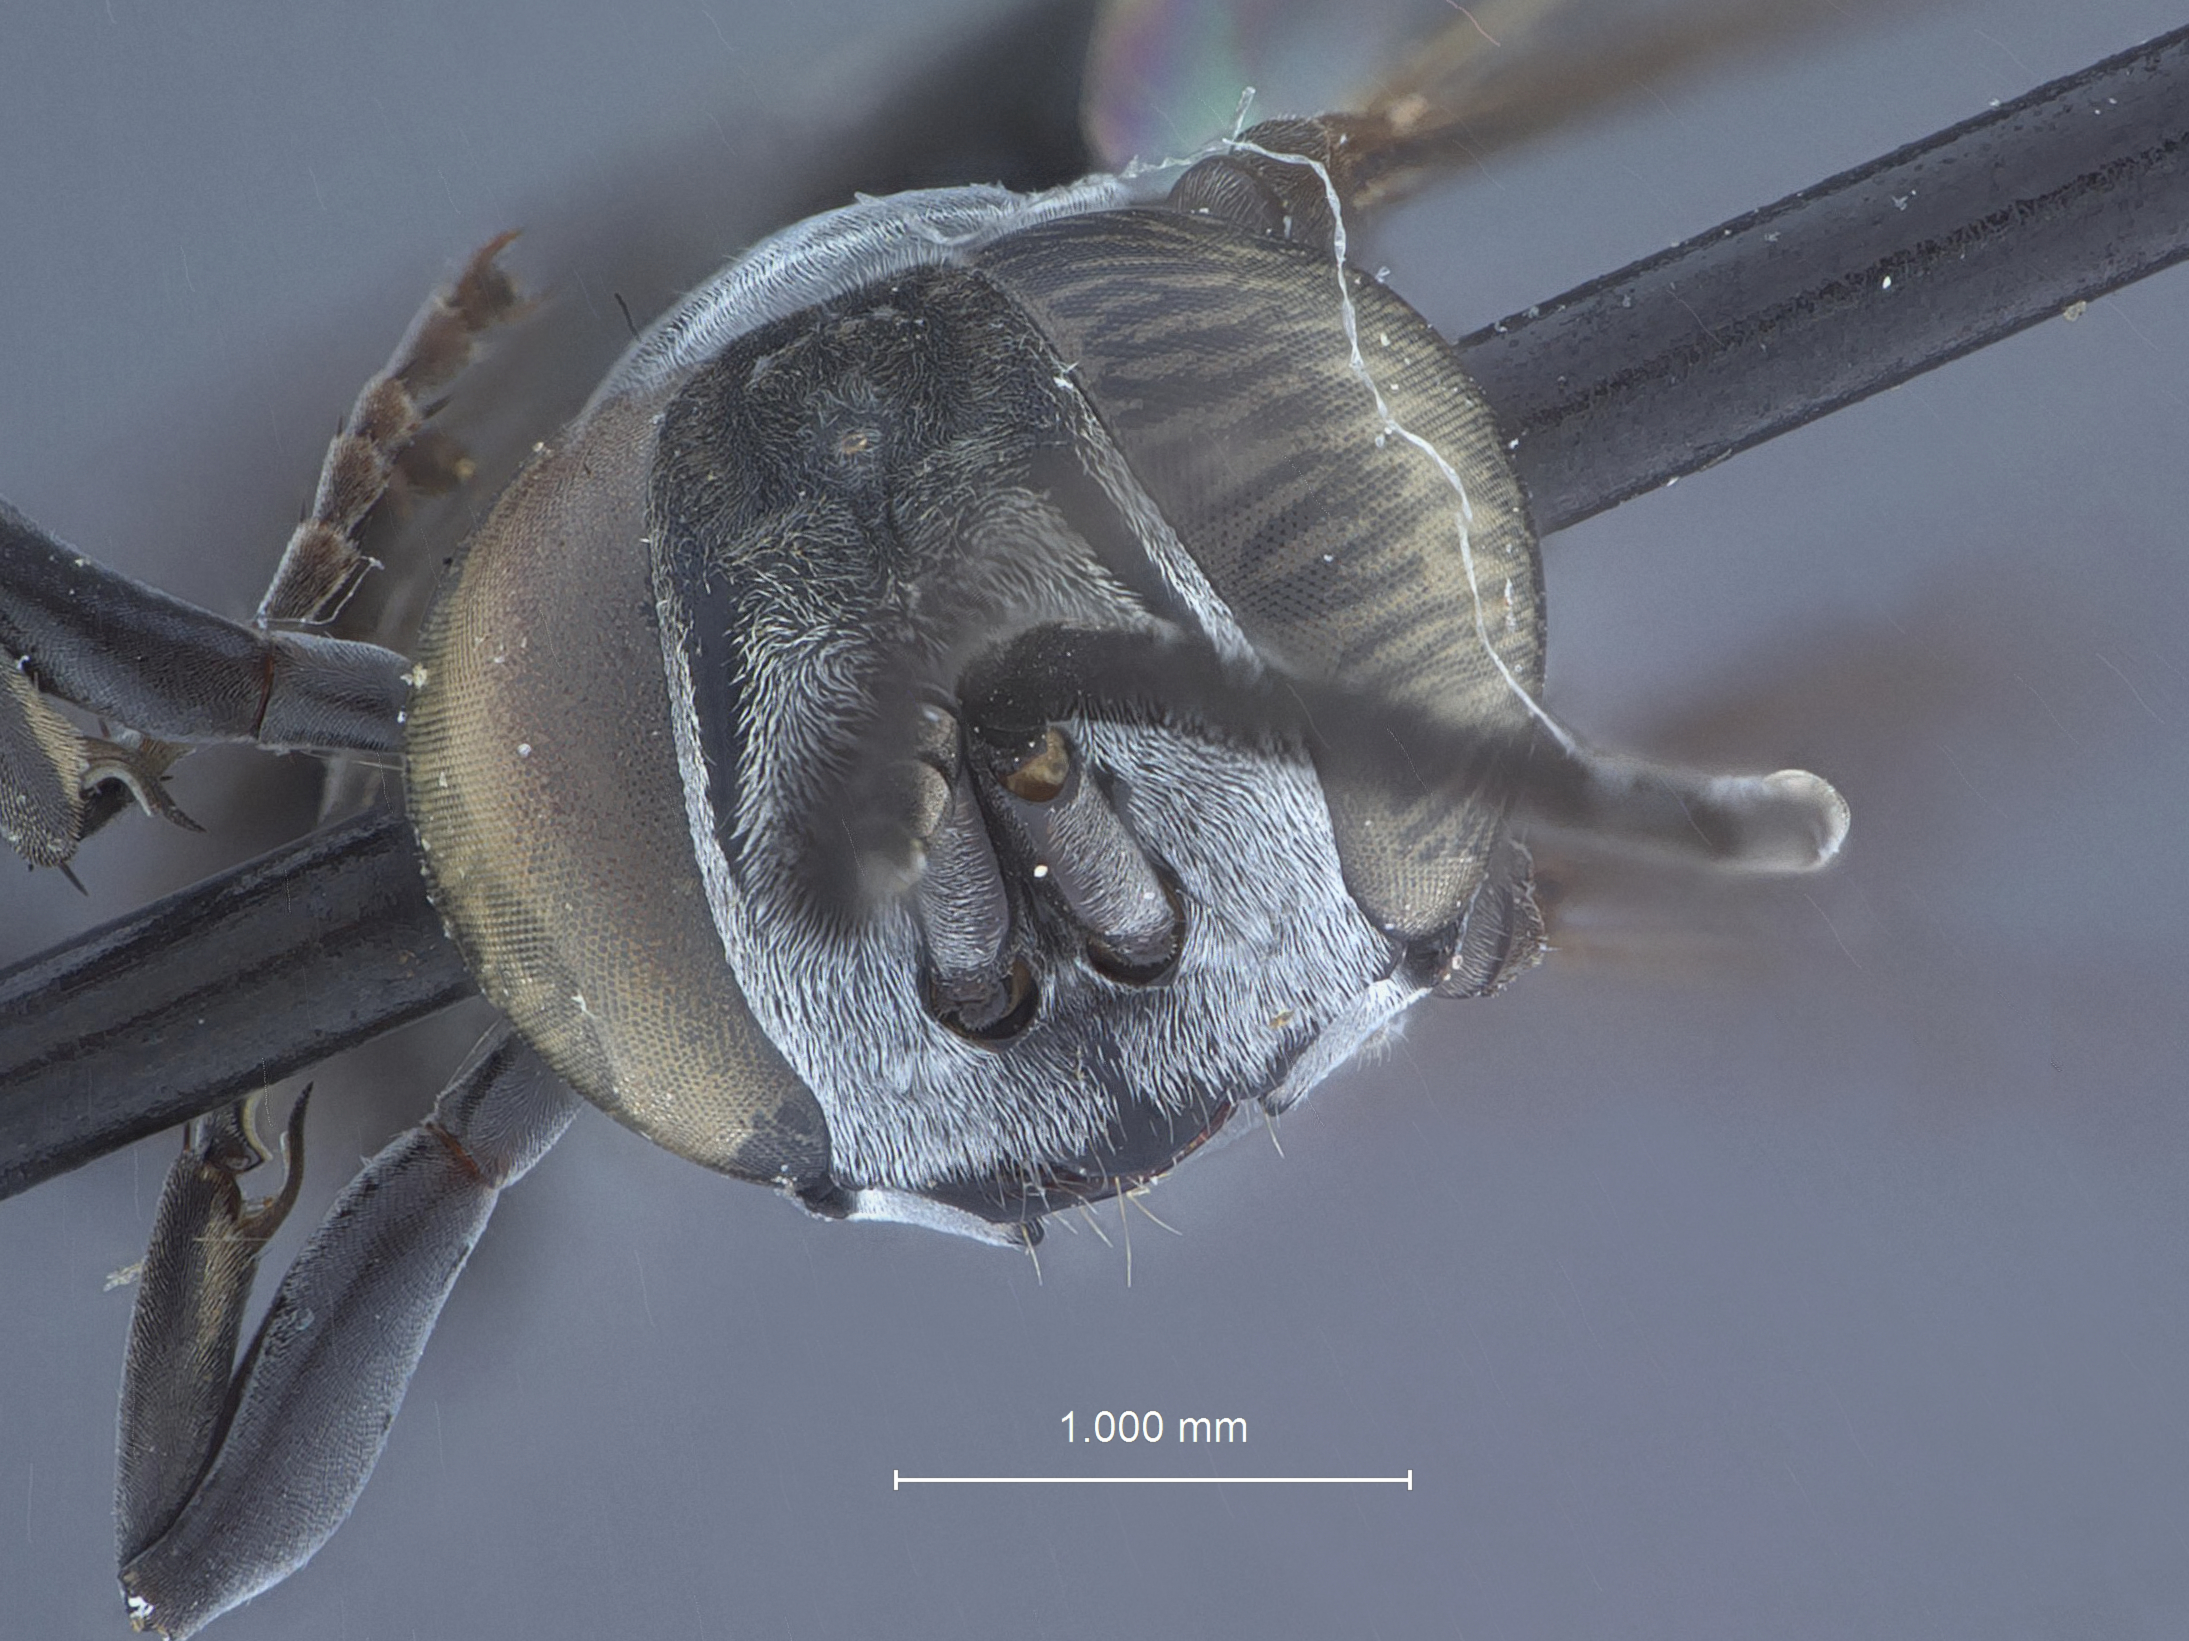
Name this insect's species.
Liris evansi
